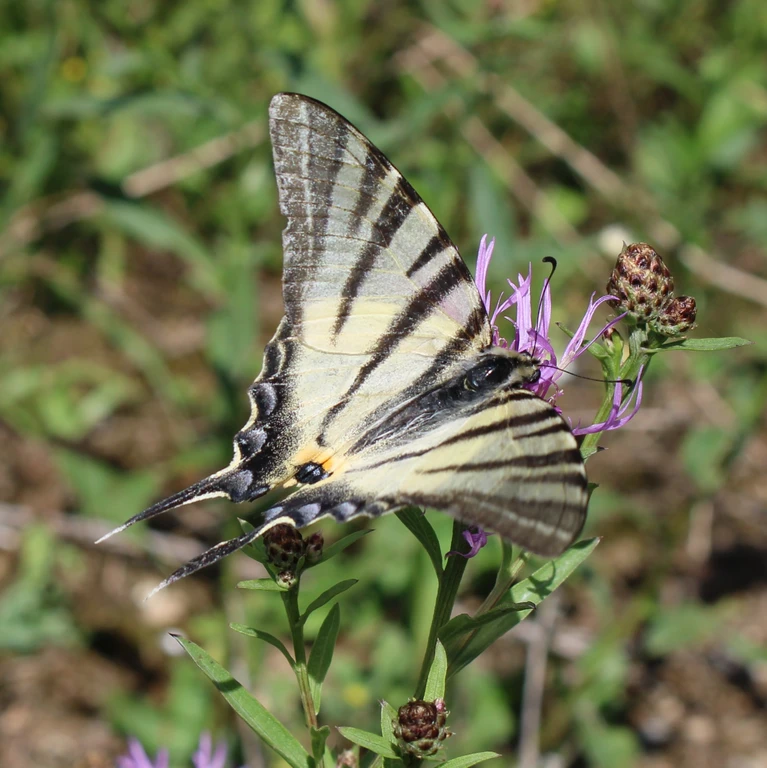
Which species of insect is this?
Iphiclides podalirius
